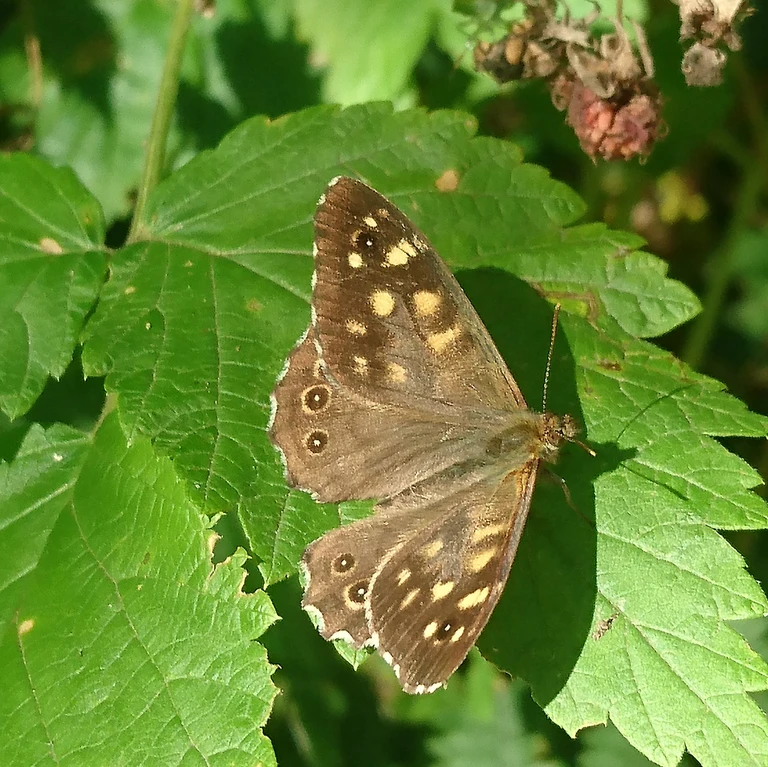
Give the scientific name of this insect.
Pararge aegeria
